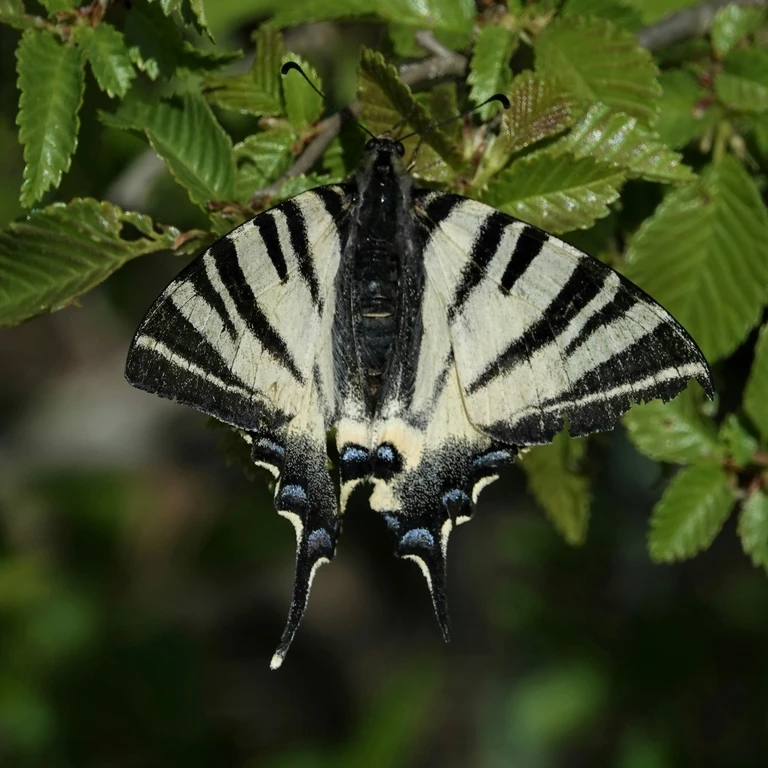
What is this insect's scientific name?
Iphiclides podalirius
